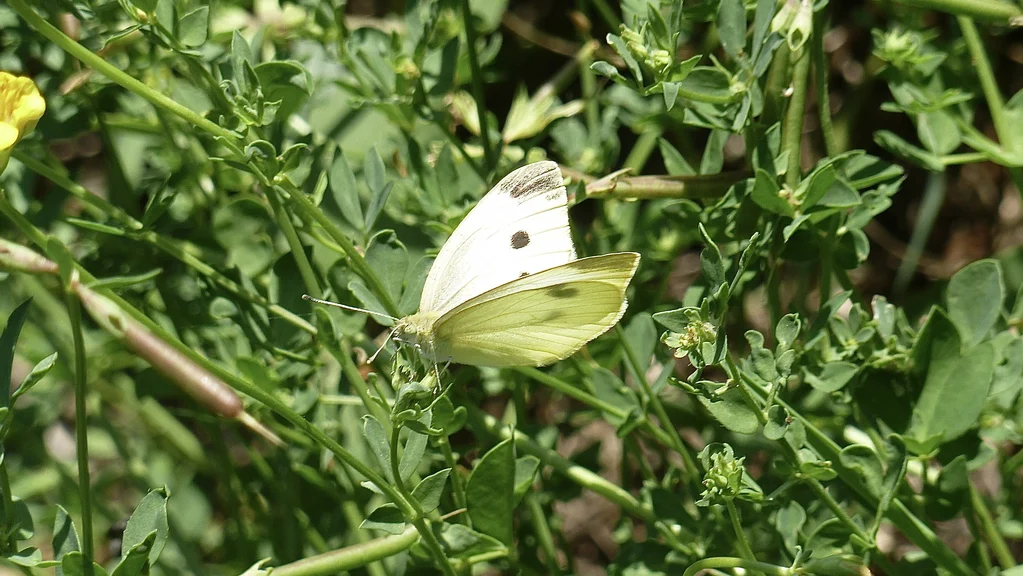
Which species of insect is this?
Pieris rapae
